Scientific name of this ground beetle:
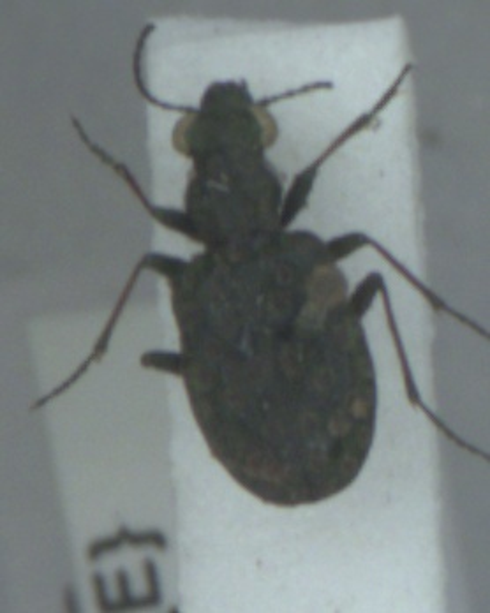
Elaphrus riparius
